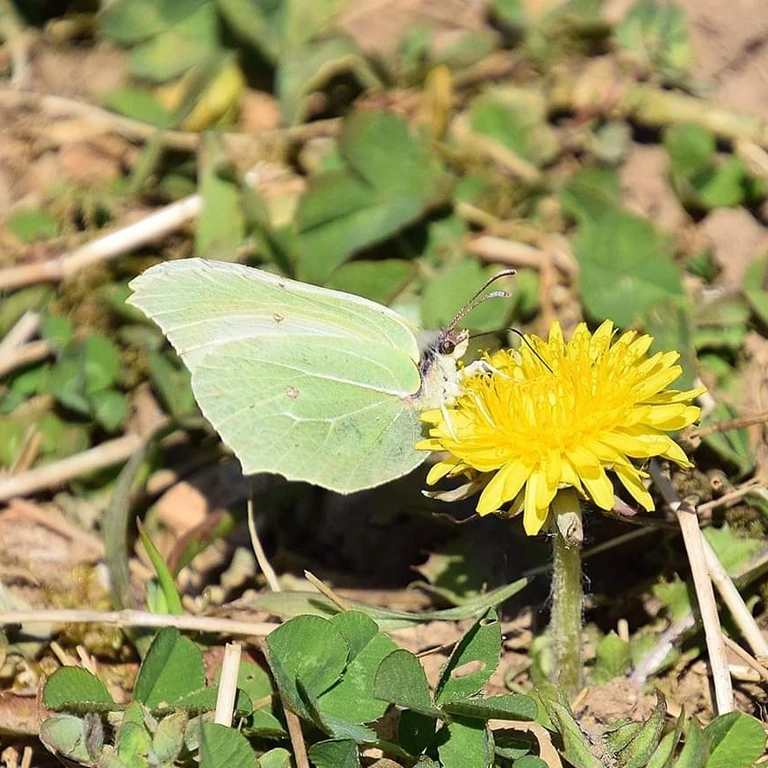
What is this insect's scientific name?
Gonepteryx rhamni
